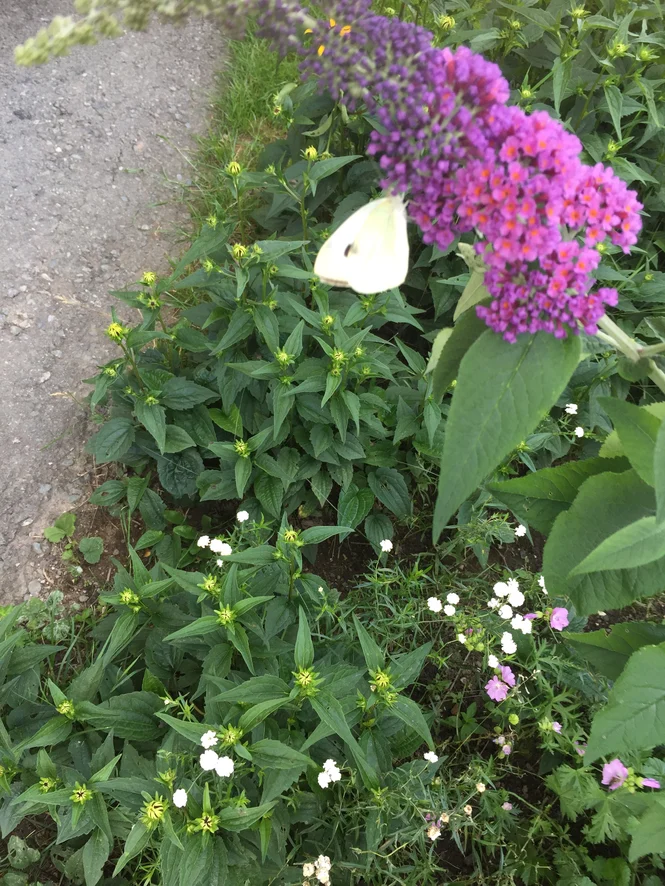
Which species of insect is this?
Pieris brassicae
